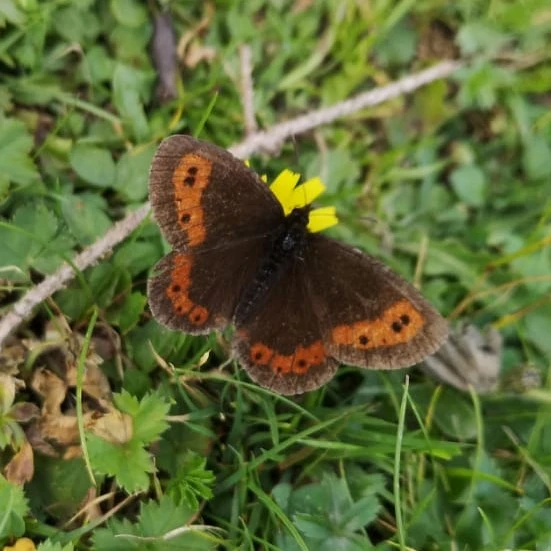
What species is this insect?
Erebia ligea
